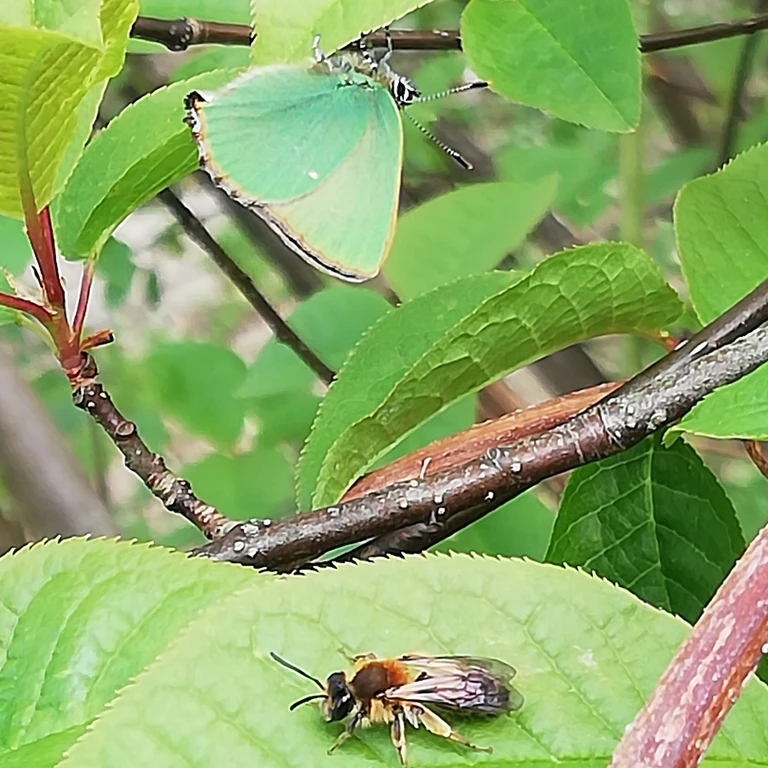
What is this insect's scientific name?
Callophrys rubi
